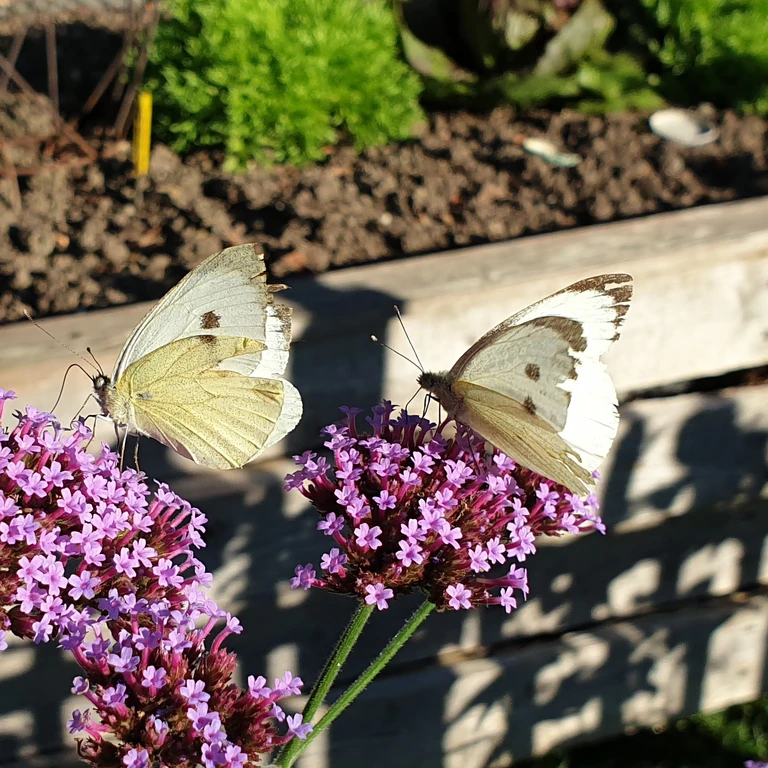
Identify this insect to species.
Pieris brassicae
